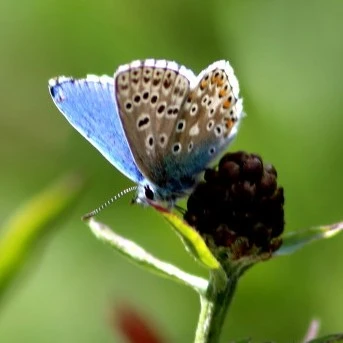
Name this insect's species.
Lysandra bellargus
